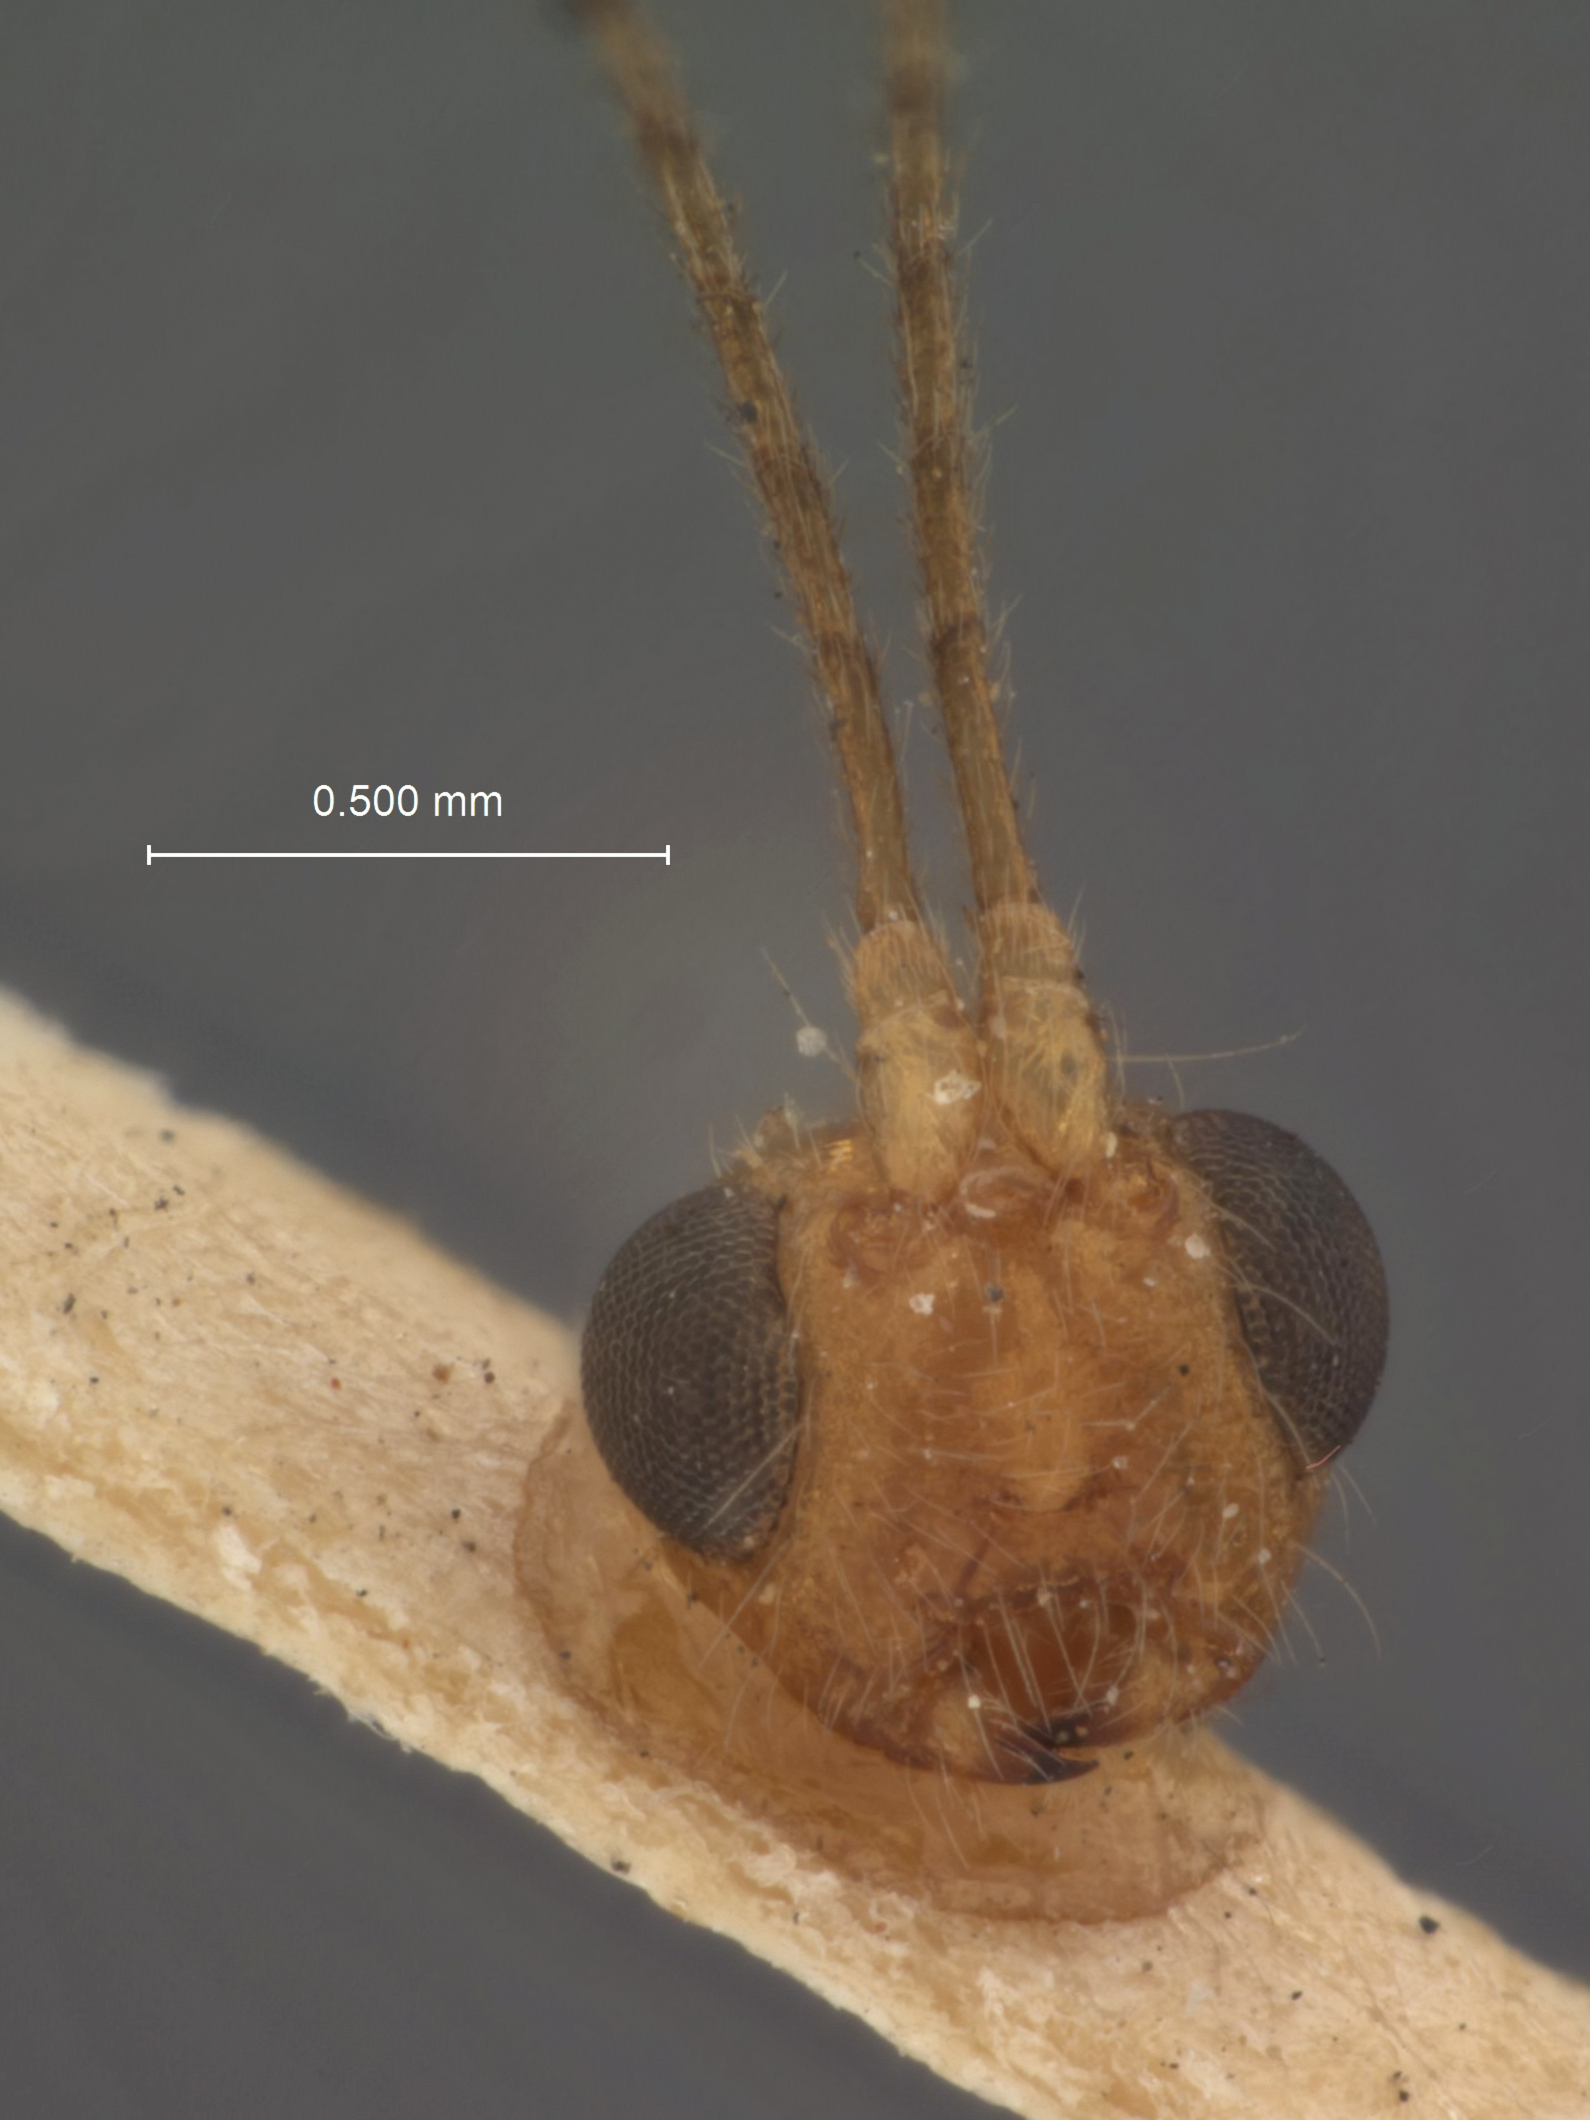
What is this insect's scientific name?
Spathius artabazus
